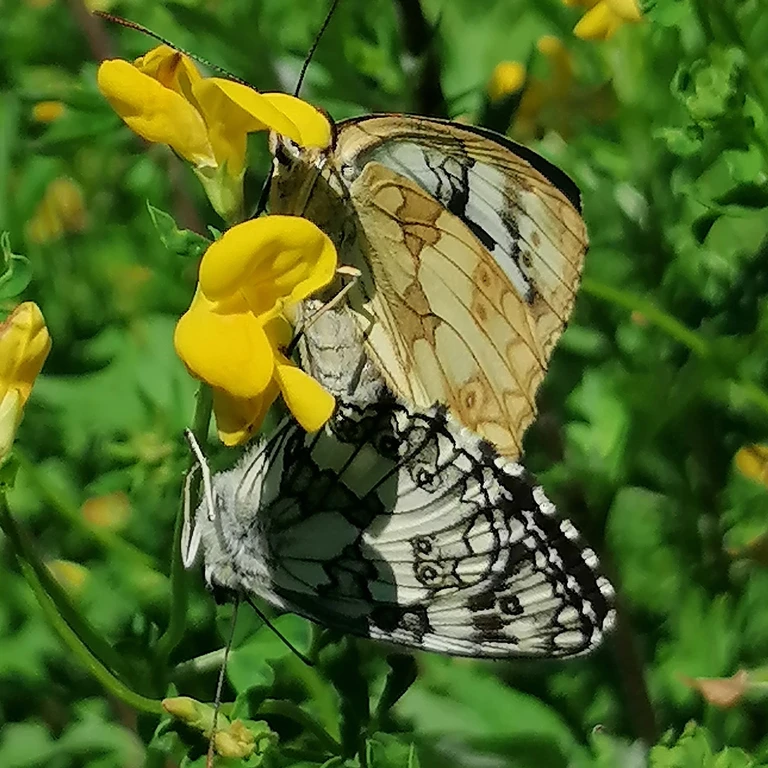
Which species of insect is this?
Melanargia galathea
